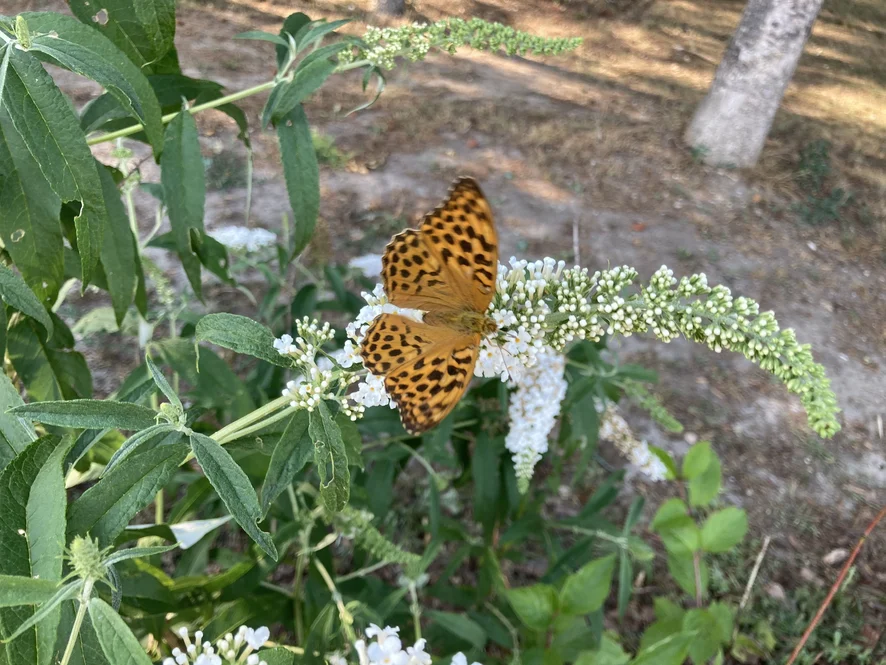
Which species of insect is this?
Argynnis paphia
